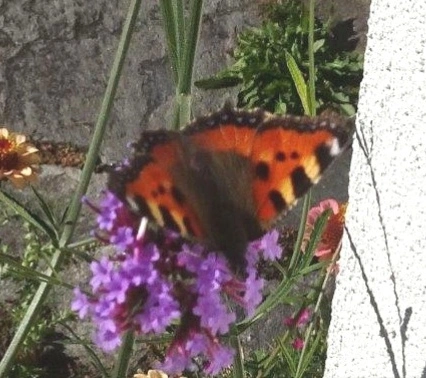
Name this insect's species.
Aglais urticae
